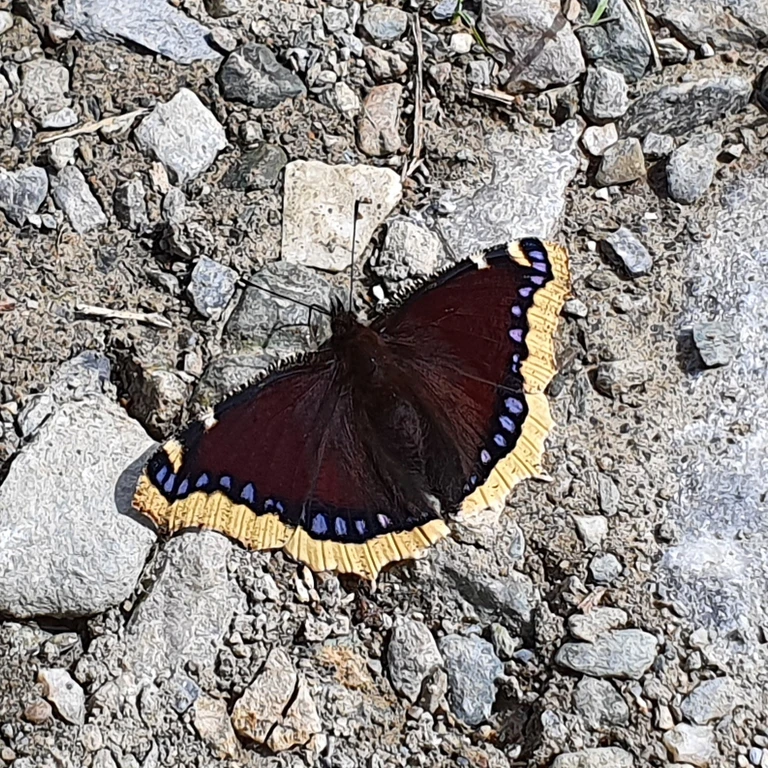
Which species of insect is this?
Nymphalis antiopa
